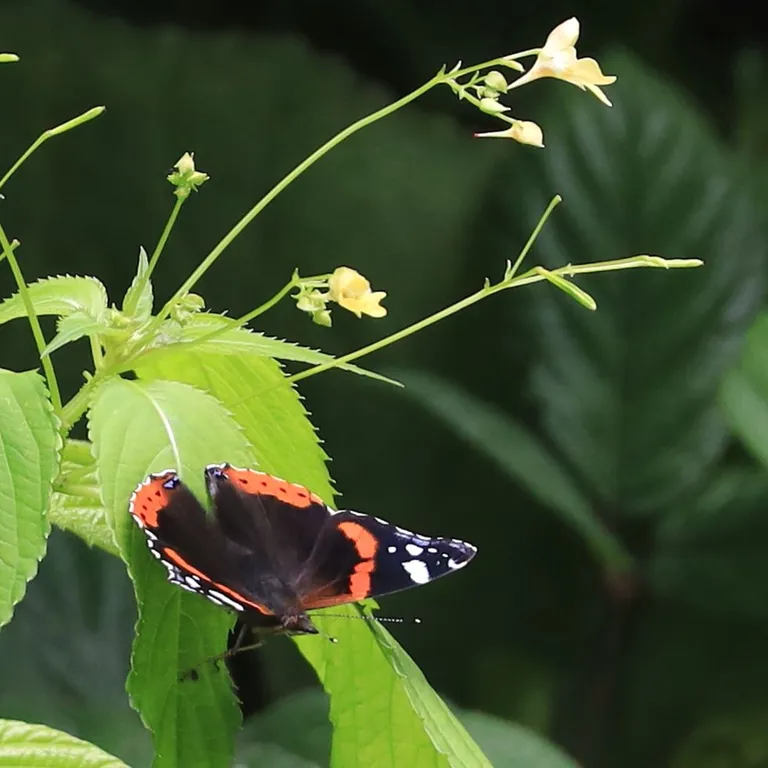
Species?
Vanessa atalanta
